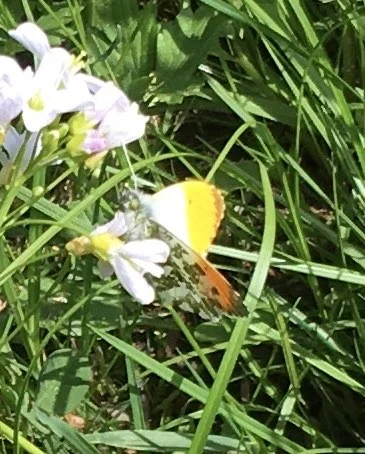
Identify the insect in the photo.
Anthocharis cardamines
